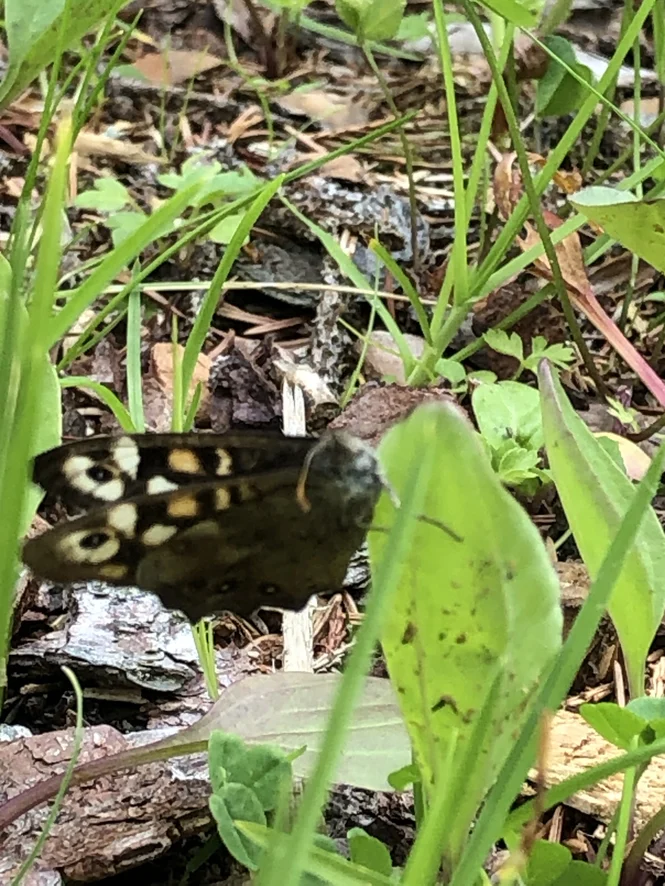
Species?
Pararge aegeria
